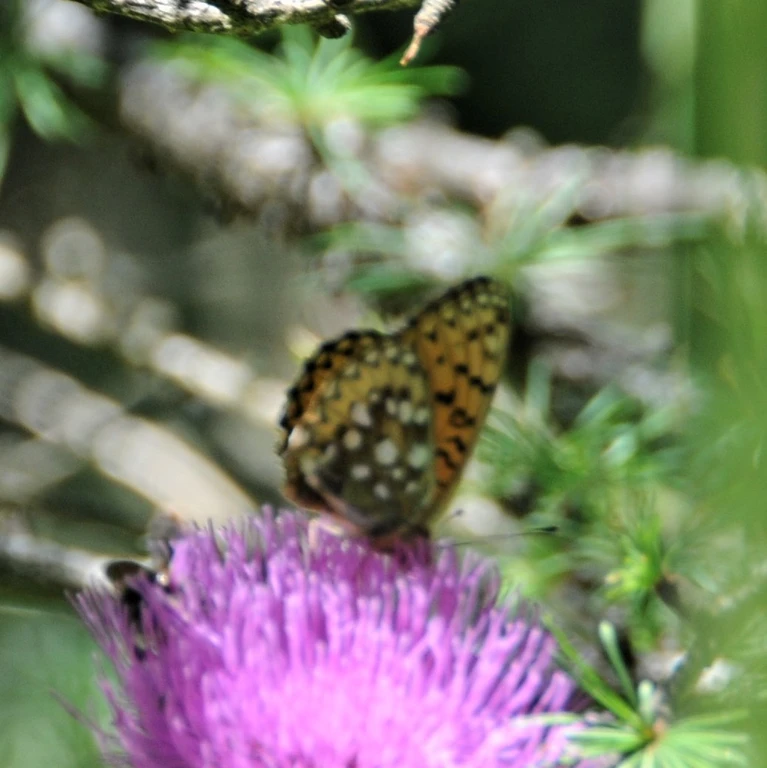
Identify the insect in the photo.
Speyeria aglaja
